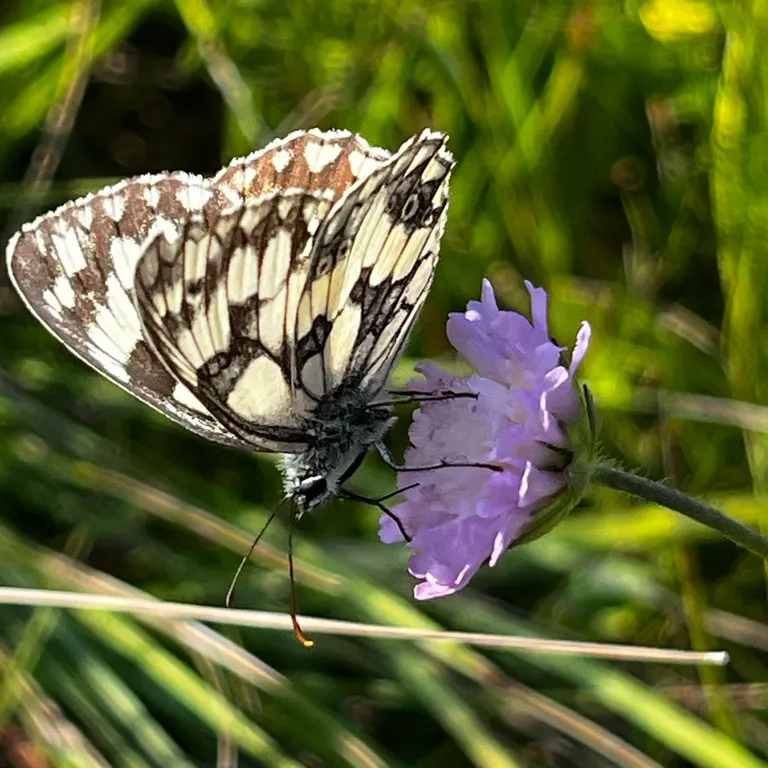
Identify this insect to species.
Melanargia galathea
